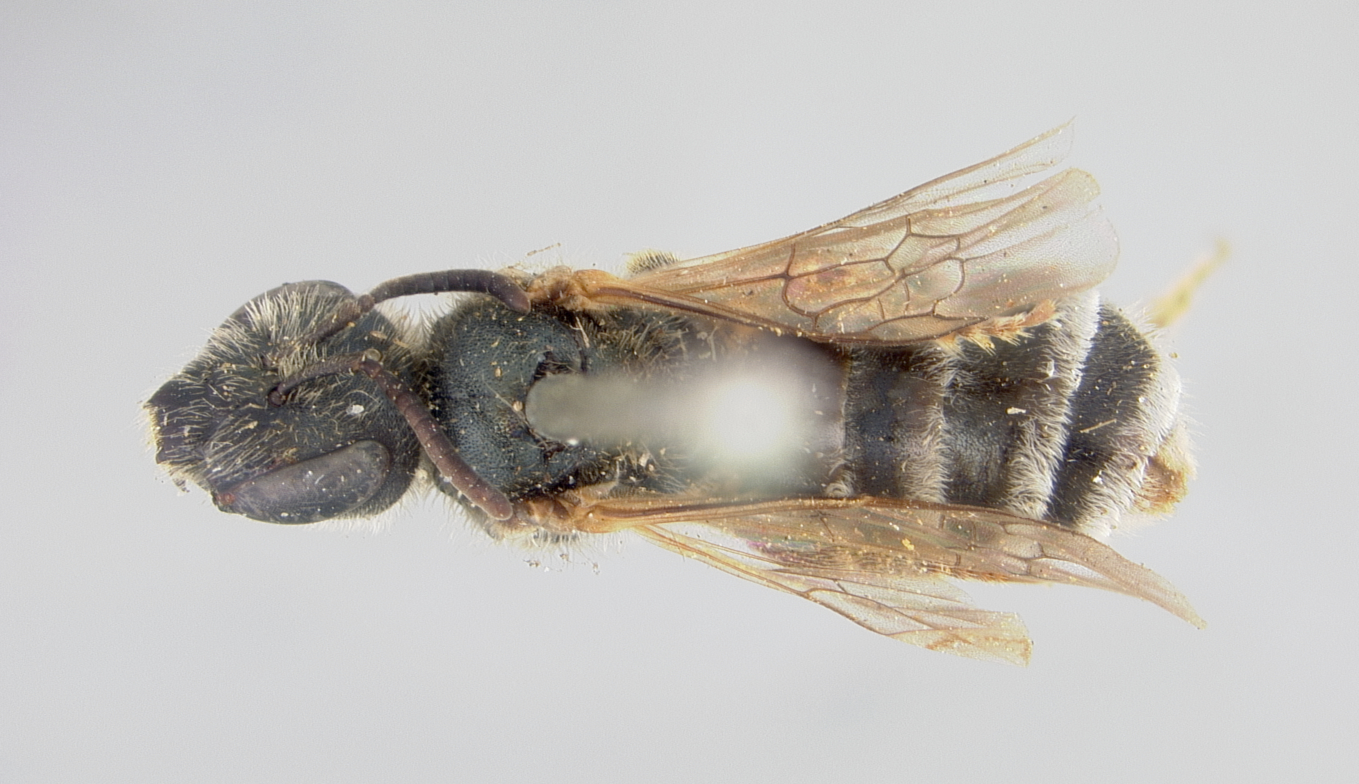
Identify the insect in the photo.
Halictus virgatellus
